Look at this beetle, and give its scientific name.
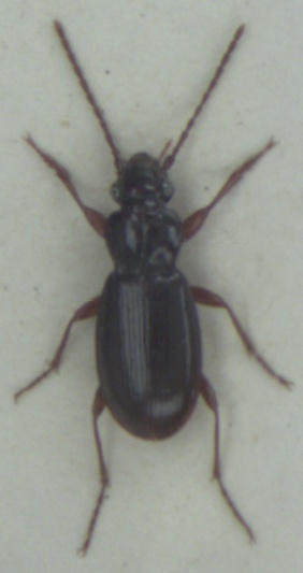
Patrobus atrorufus
